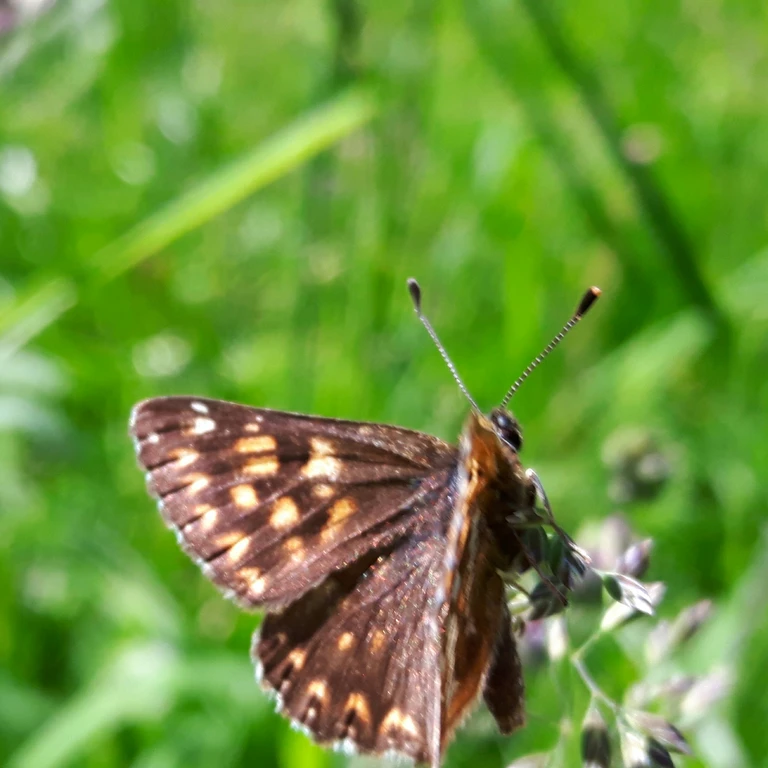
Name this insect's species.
Hamearis lucina
